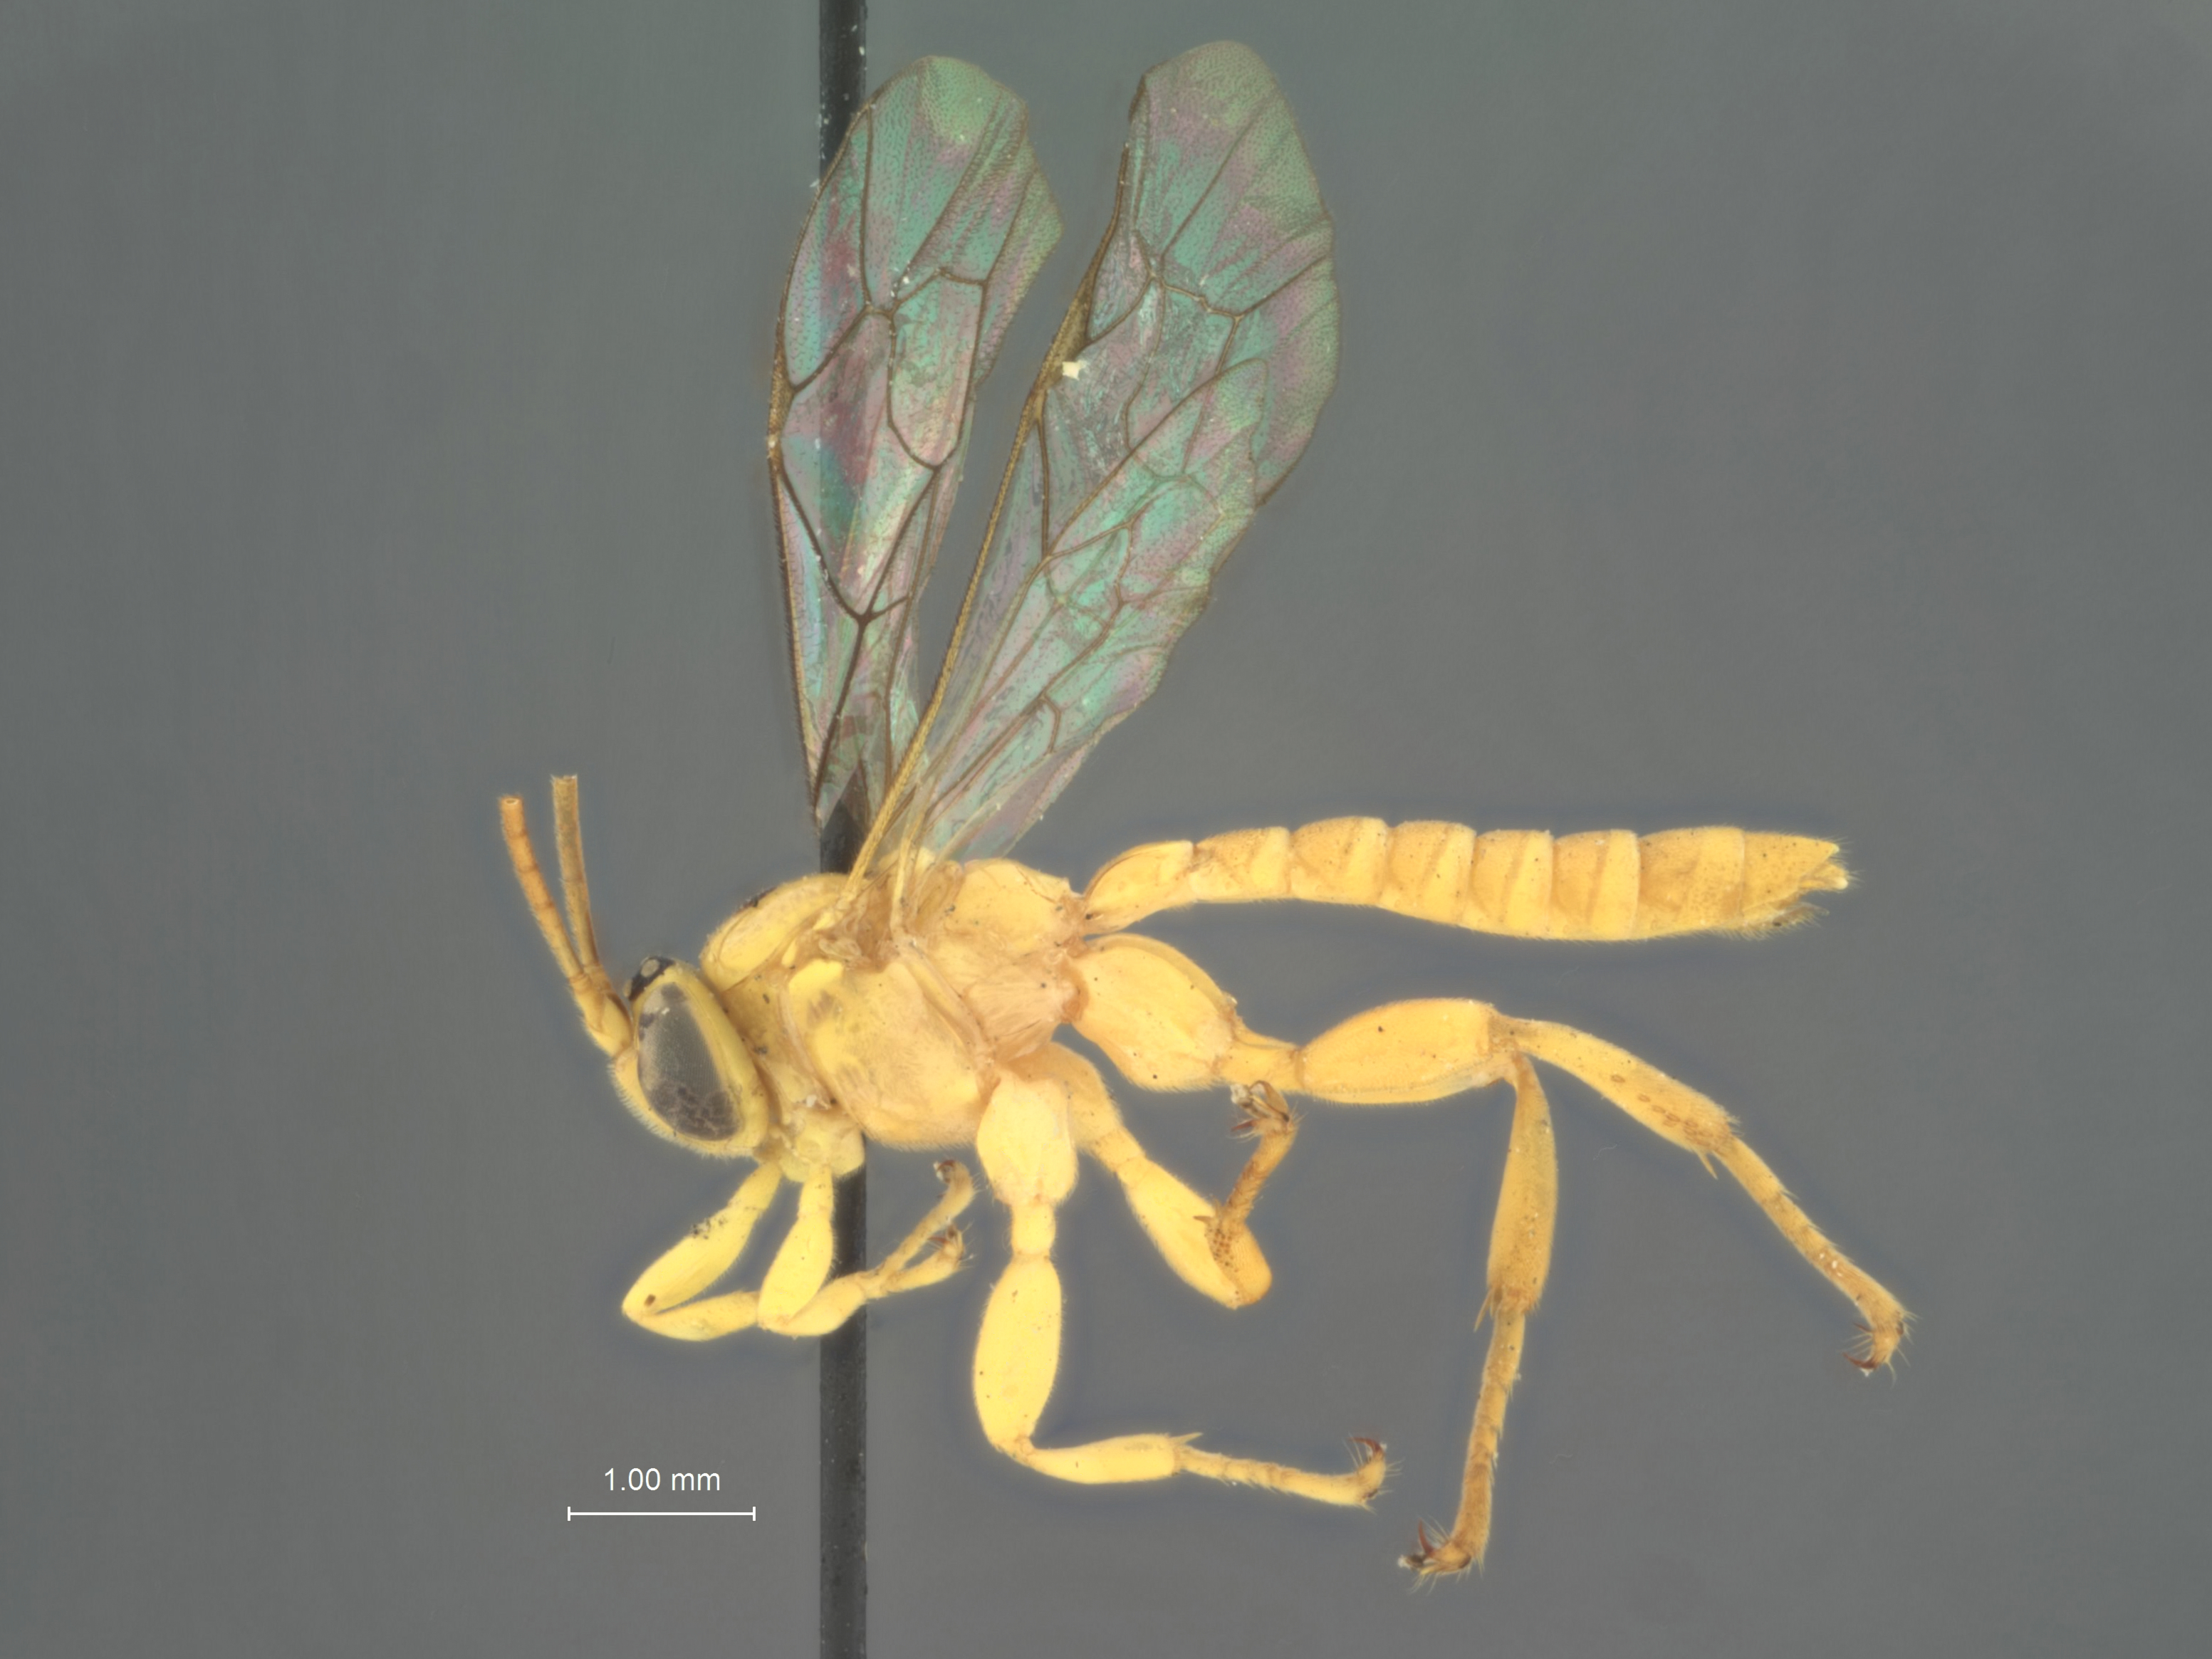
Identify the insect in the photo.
Colpomeria flava
